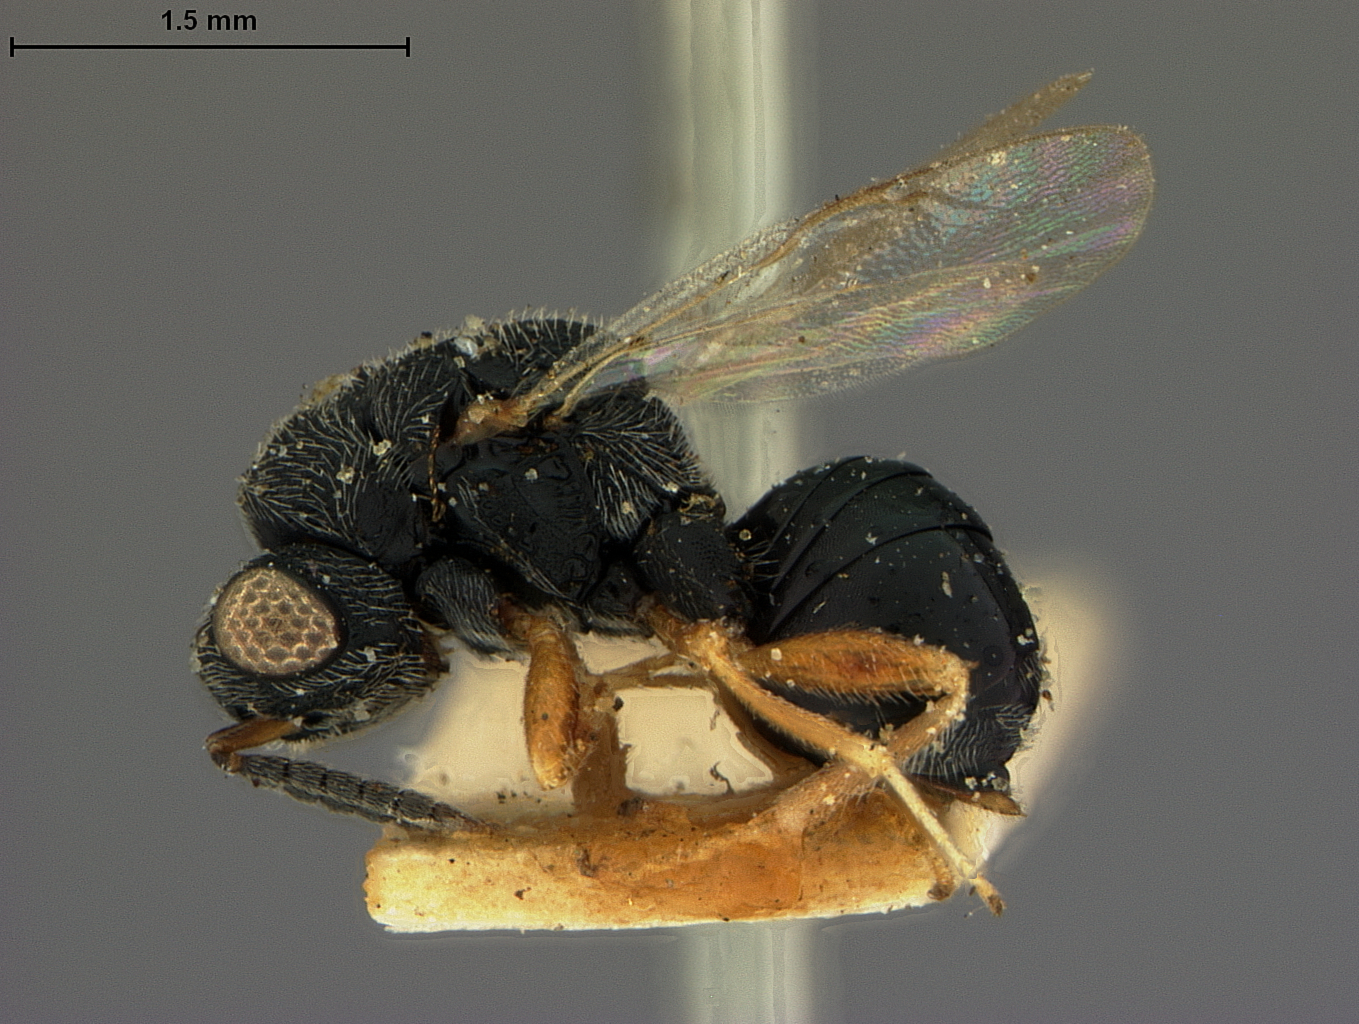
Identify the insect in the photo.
Eurytoma obtusilobae
